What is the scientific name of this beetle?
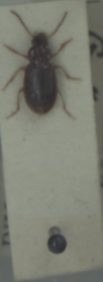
Bradycellus sharpi
